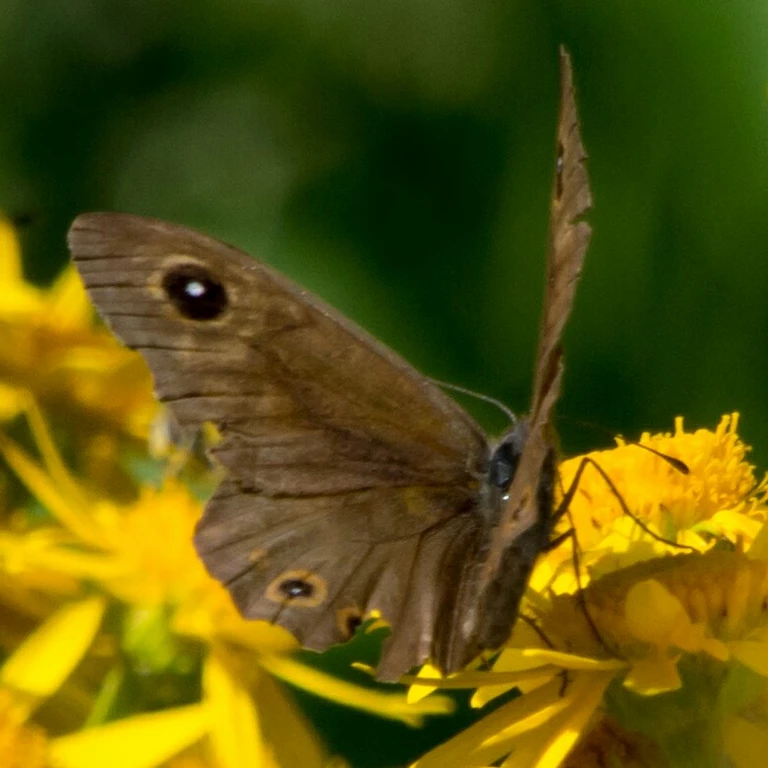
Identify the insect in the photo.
Lasiommata maera (also Pararge maera)
